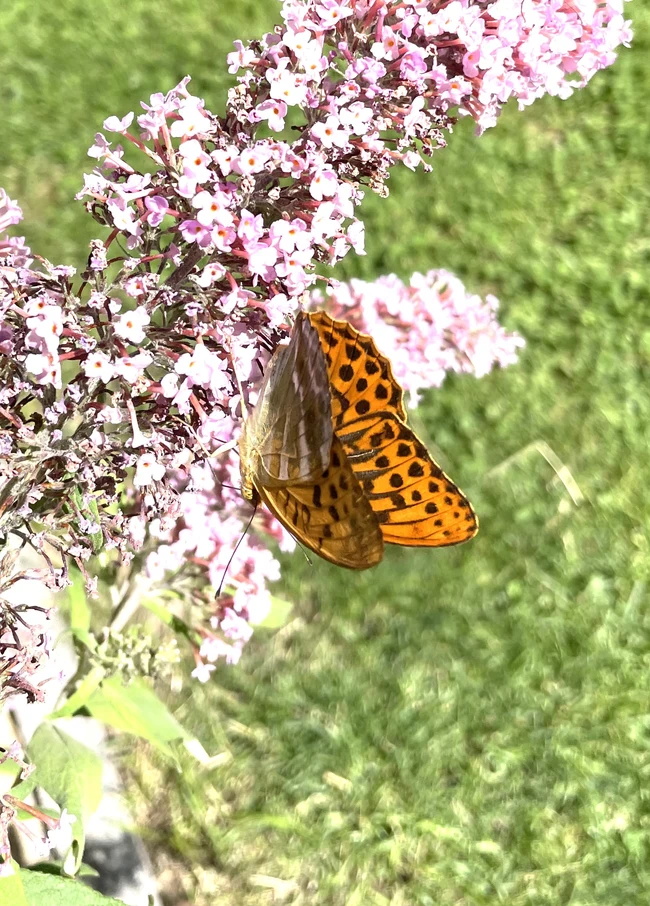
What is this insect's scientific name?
Argynnis paphia
